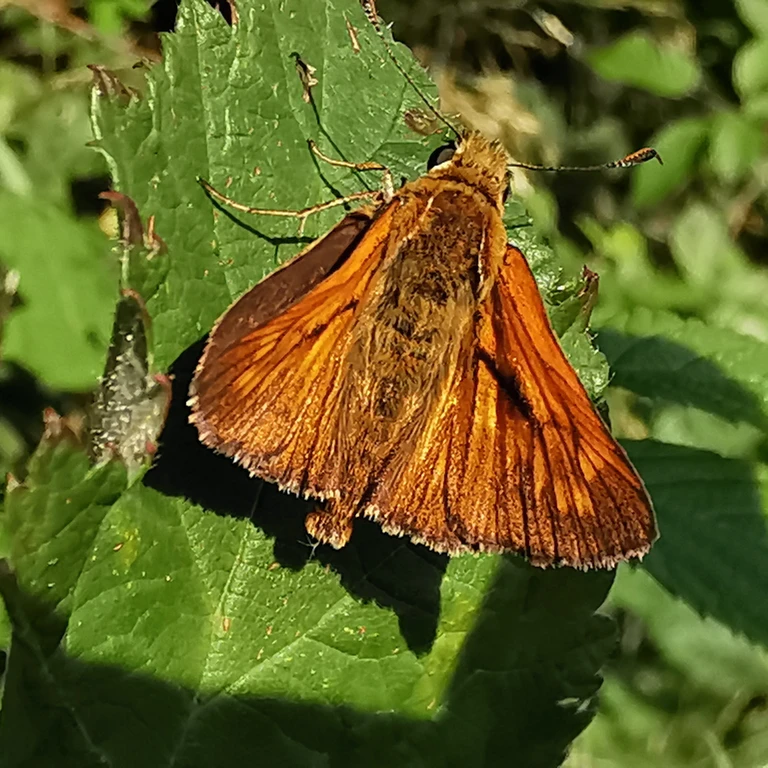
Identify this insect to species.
Ochlodes sylvanus (also Ochlodes venata)
